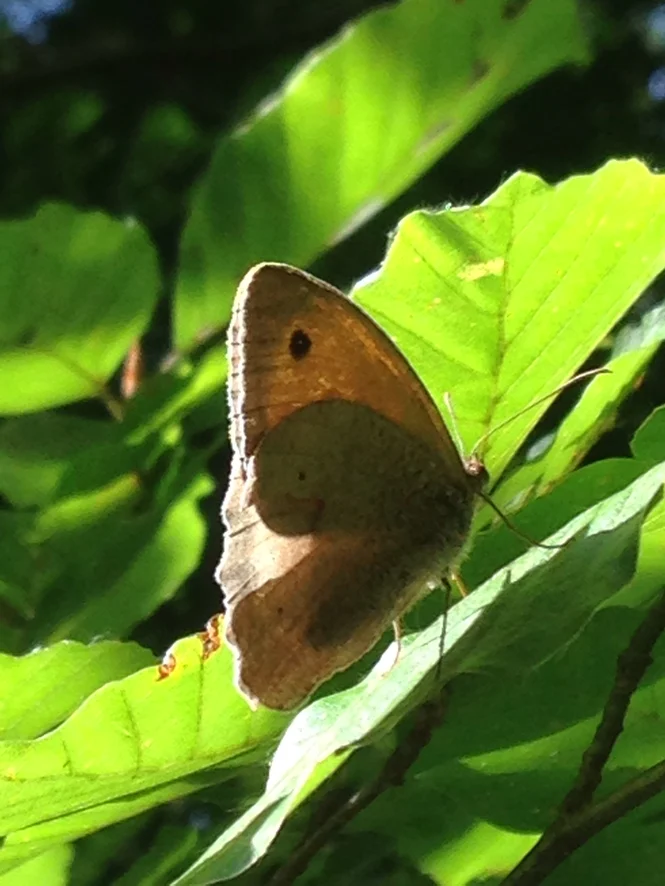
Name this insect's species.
Maniola jurtina
